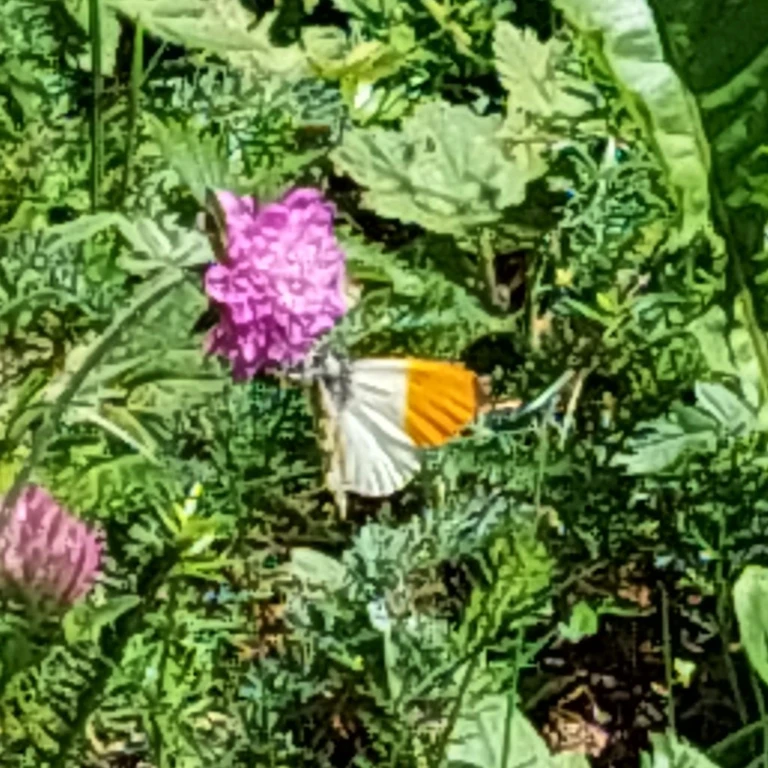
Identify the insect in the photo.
Anthocharis cardamines
